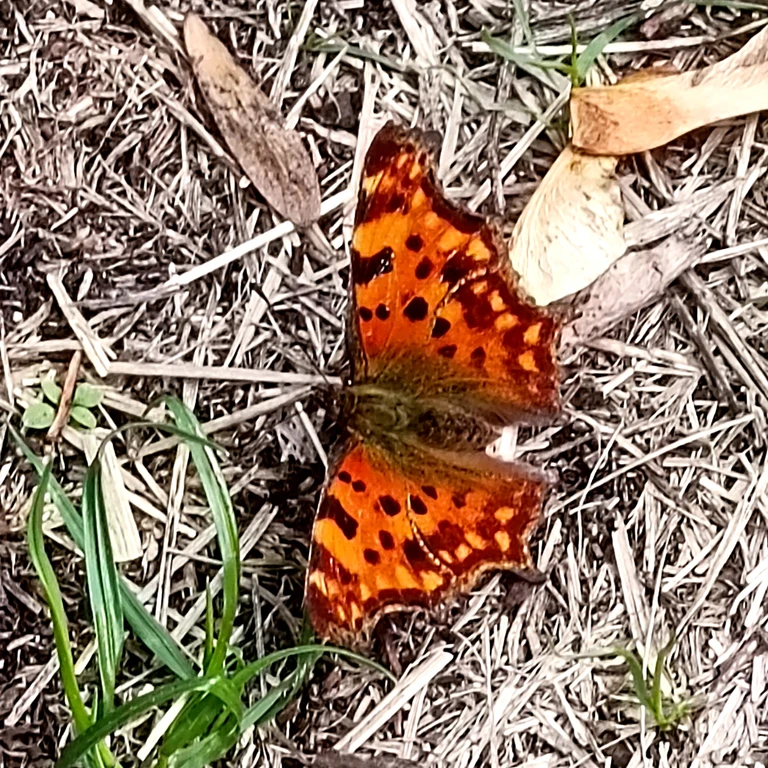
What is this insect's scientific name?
Polygonia c-album
